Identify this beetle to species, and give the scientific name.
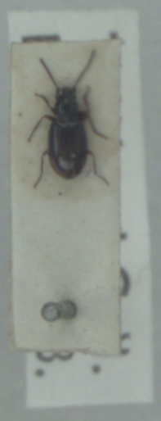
Bembidion doris
